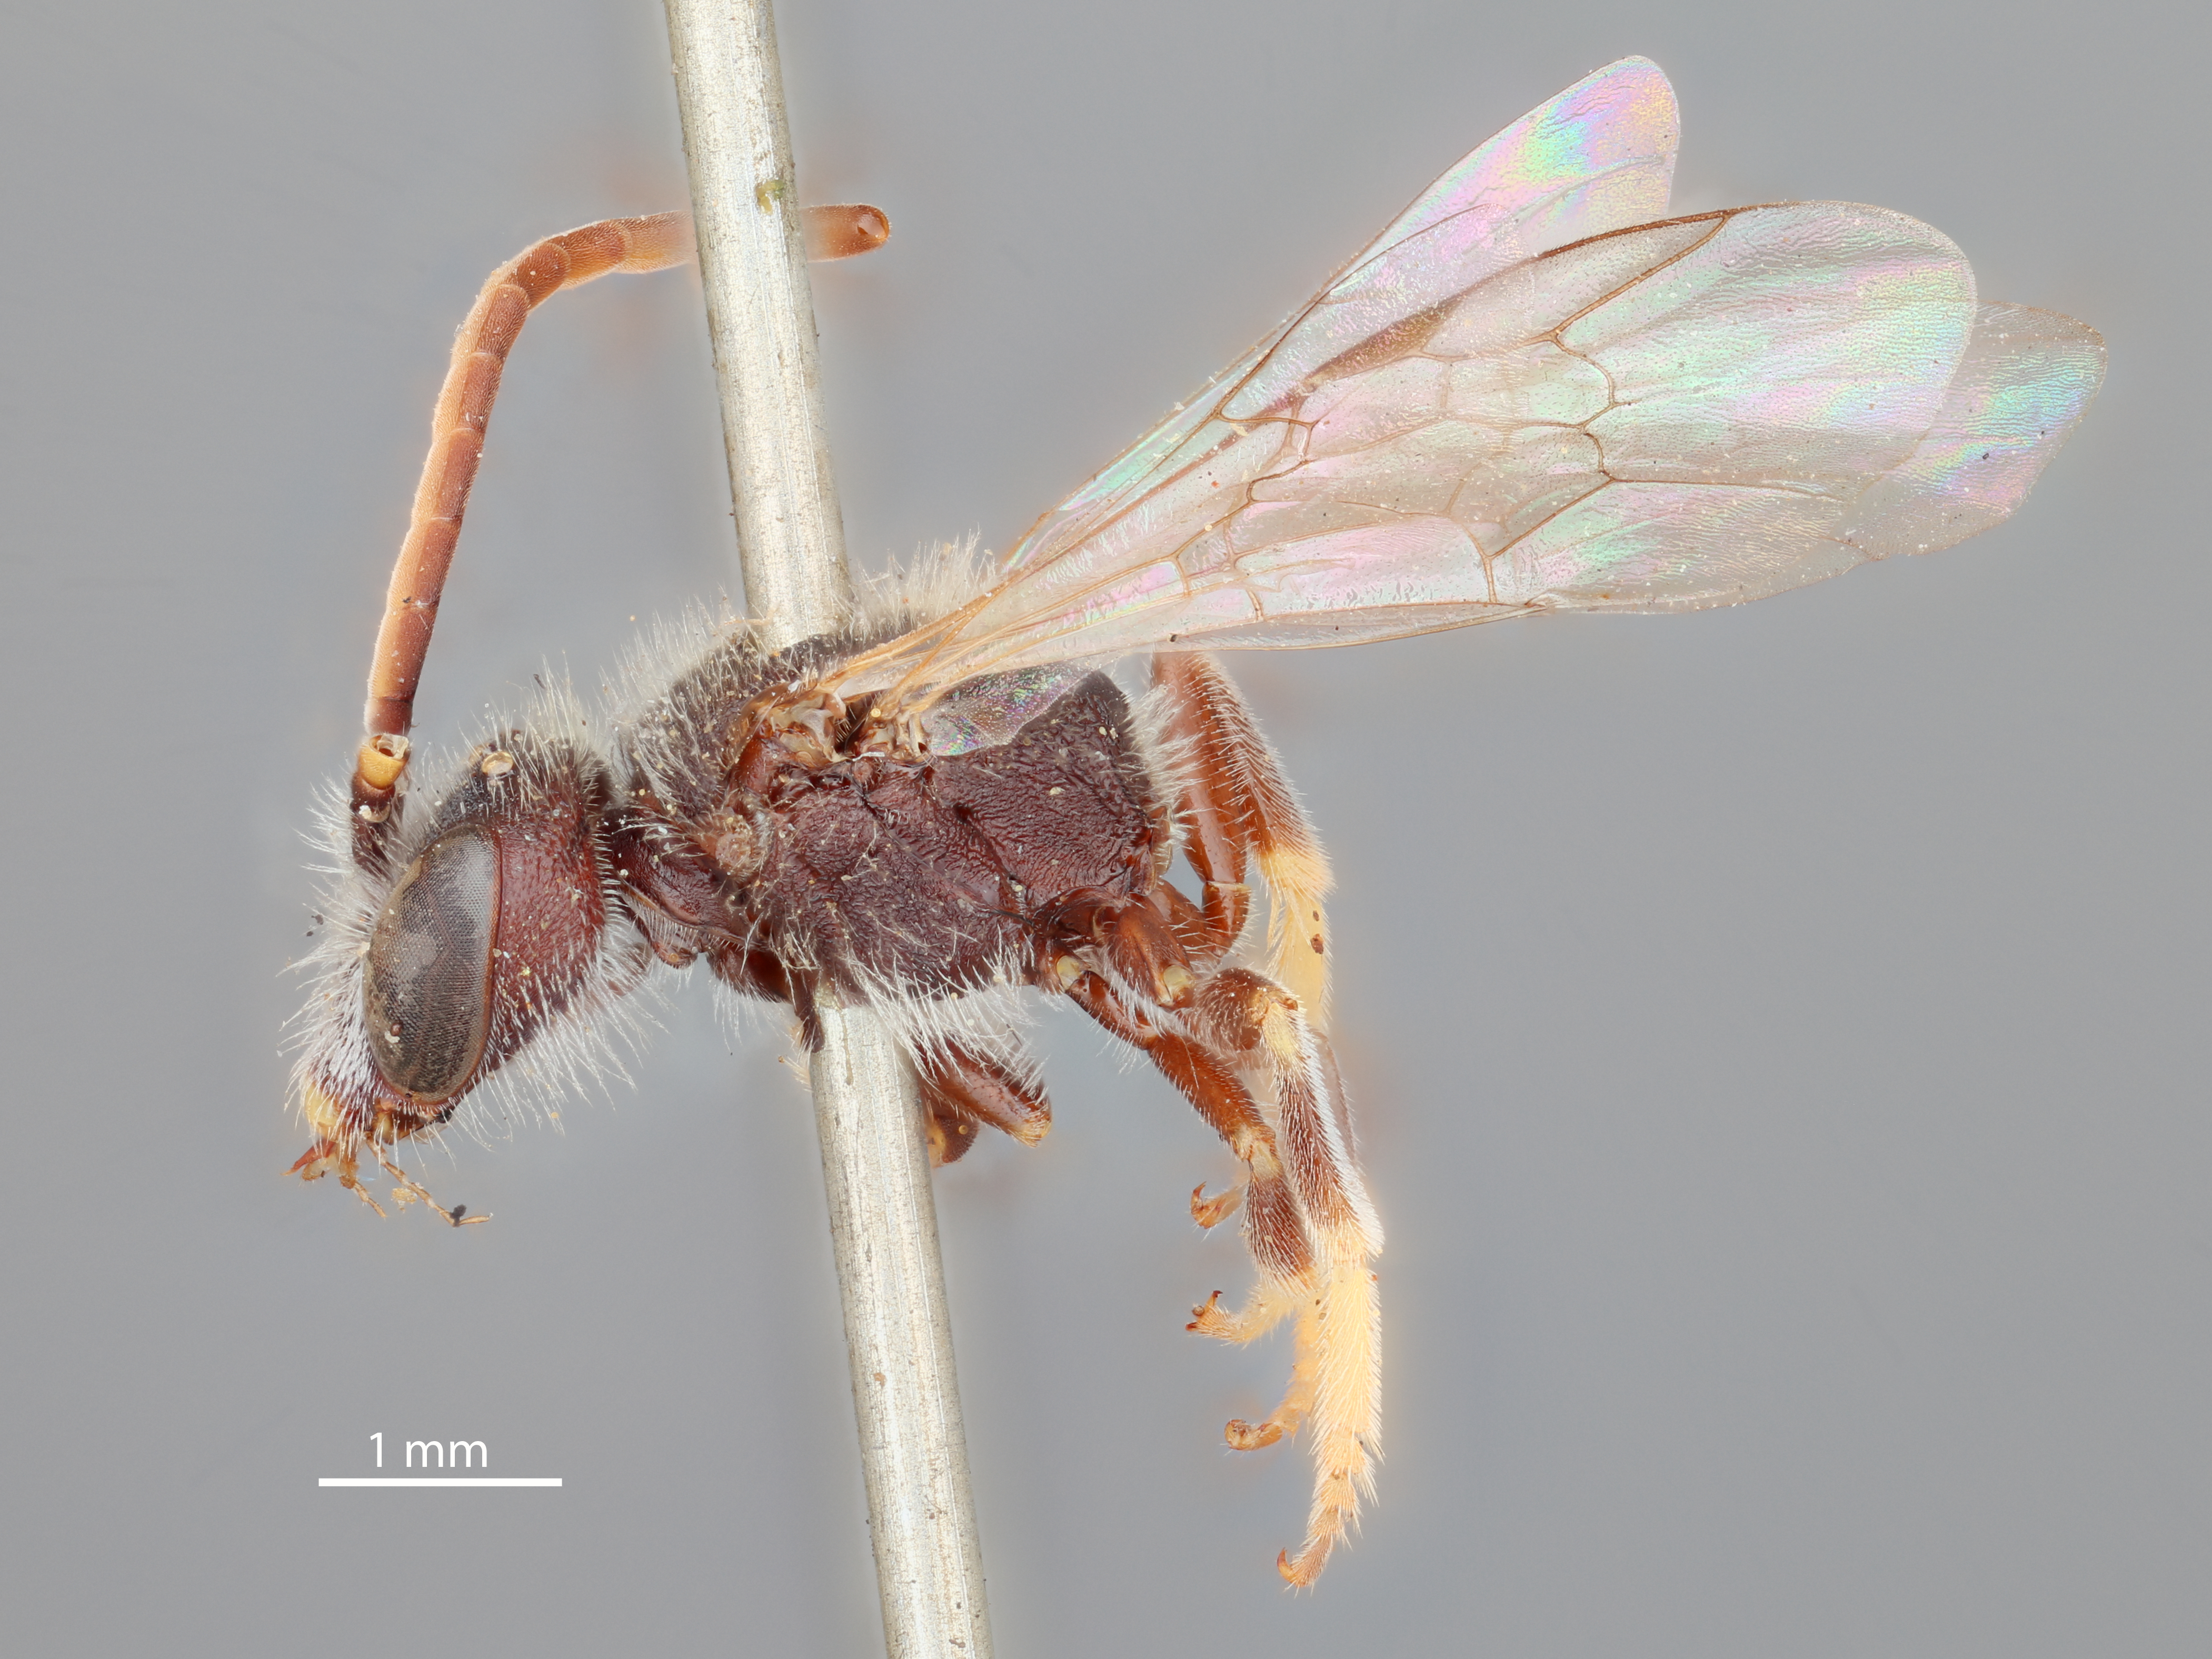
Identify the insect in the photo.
Halictus peraltus
